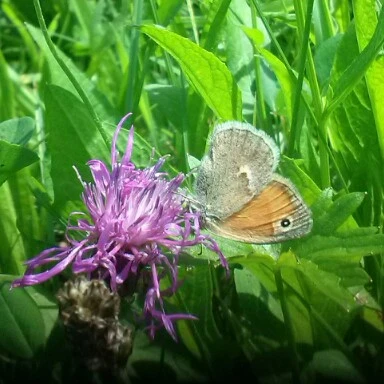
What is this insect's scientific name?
Coenonympha pamphilus
